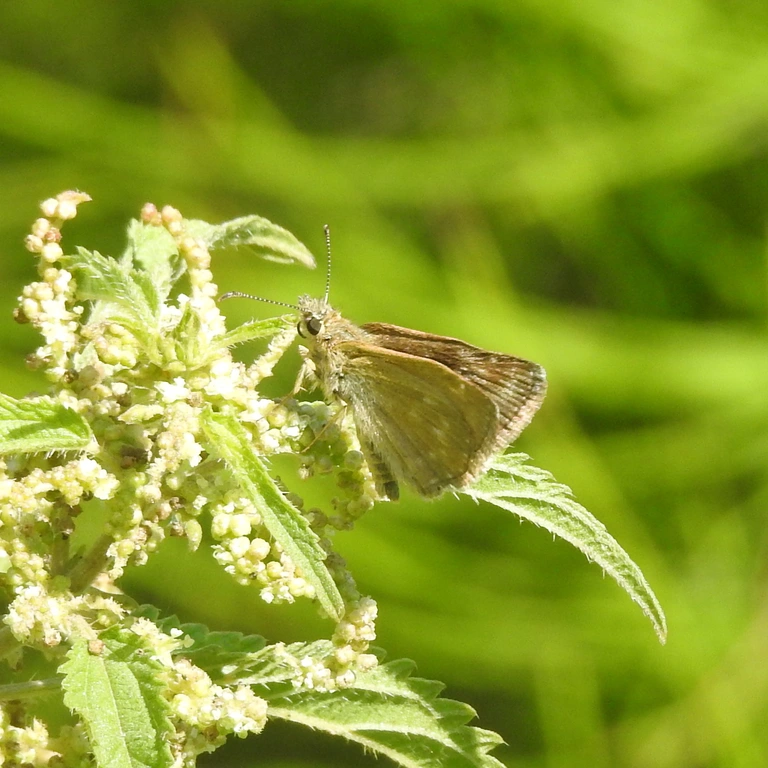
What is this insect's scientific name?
Carcharodus alceae
